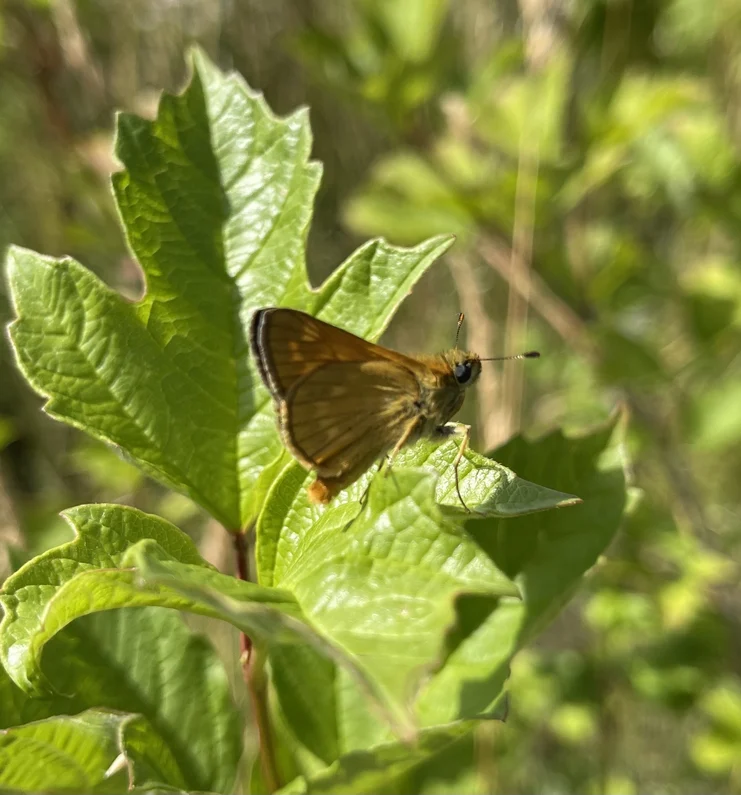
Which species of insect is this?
Ochlodes sylvanus (also Ochlodes venata)
